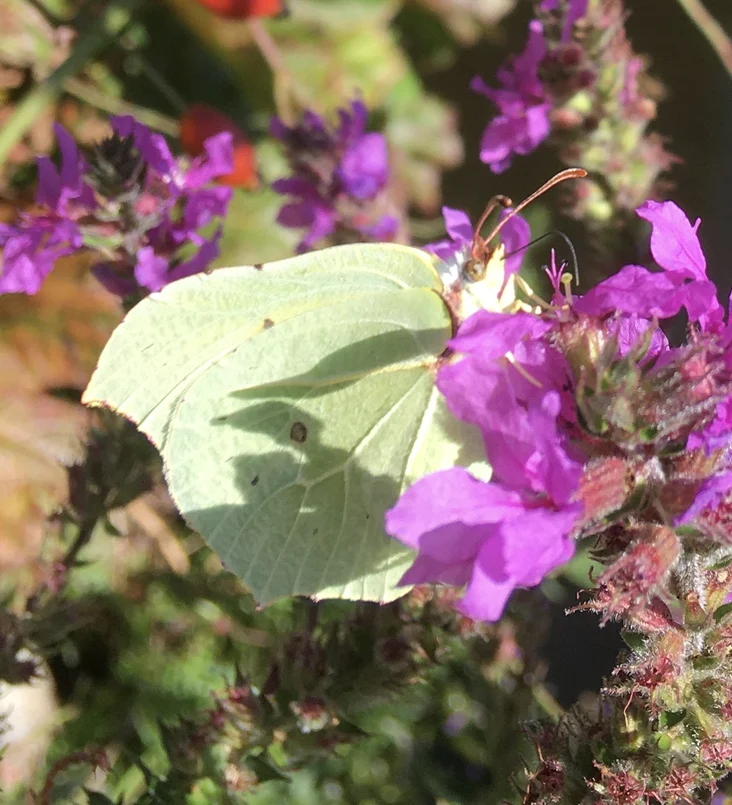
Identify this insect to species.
Gonepteryx rhamni
